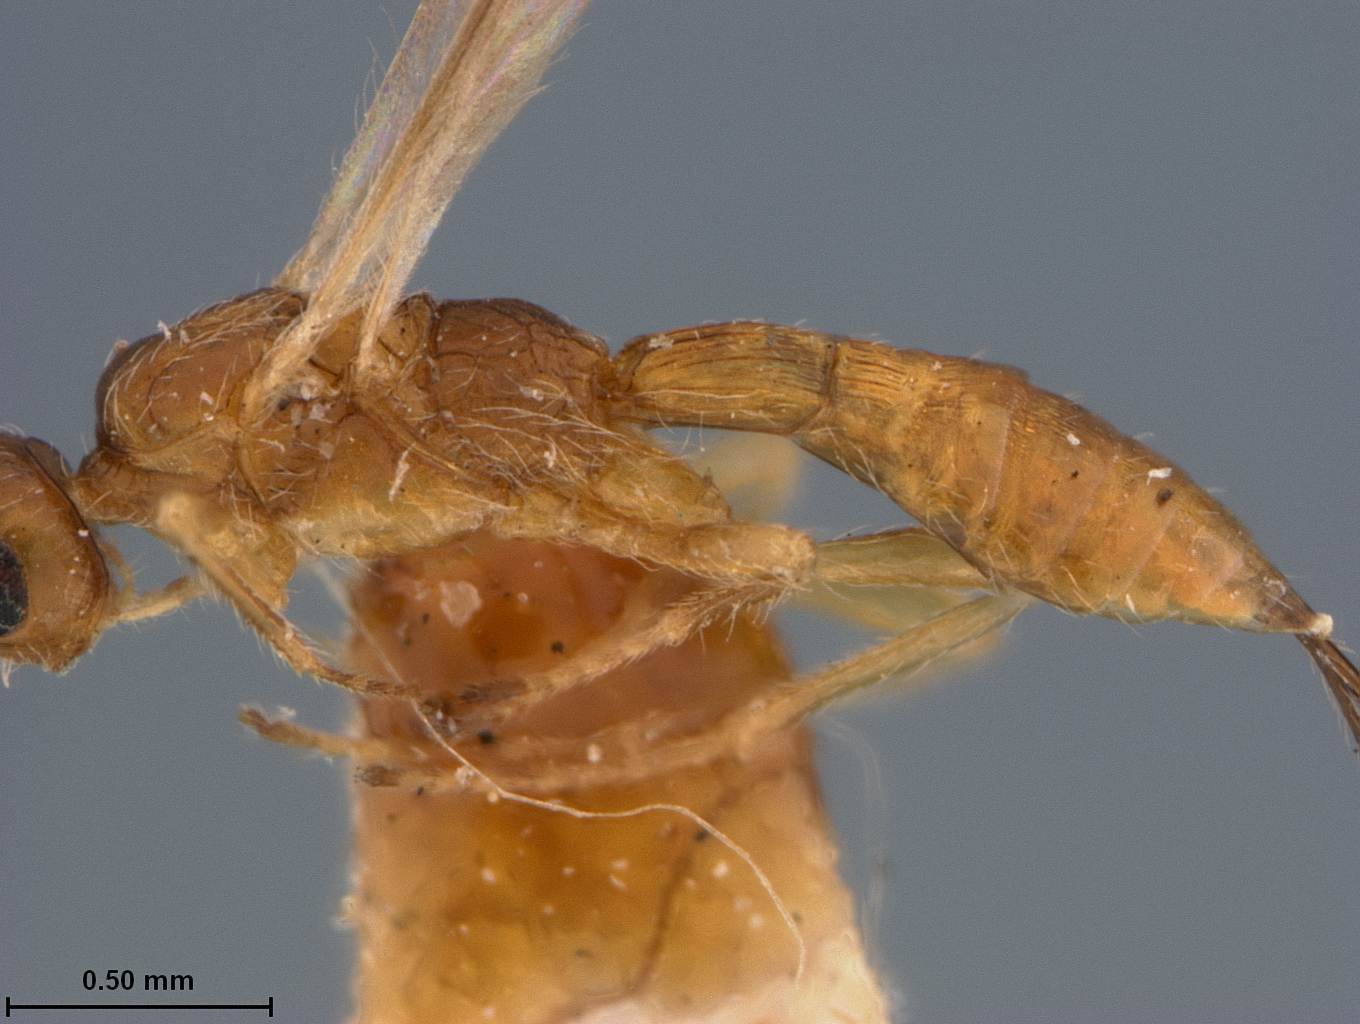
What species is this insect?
Caenophanes languriae
